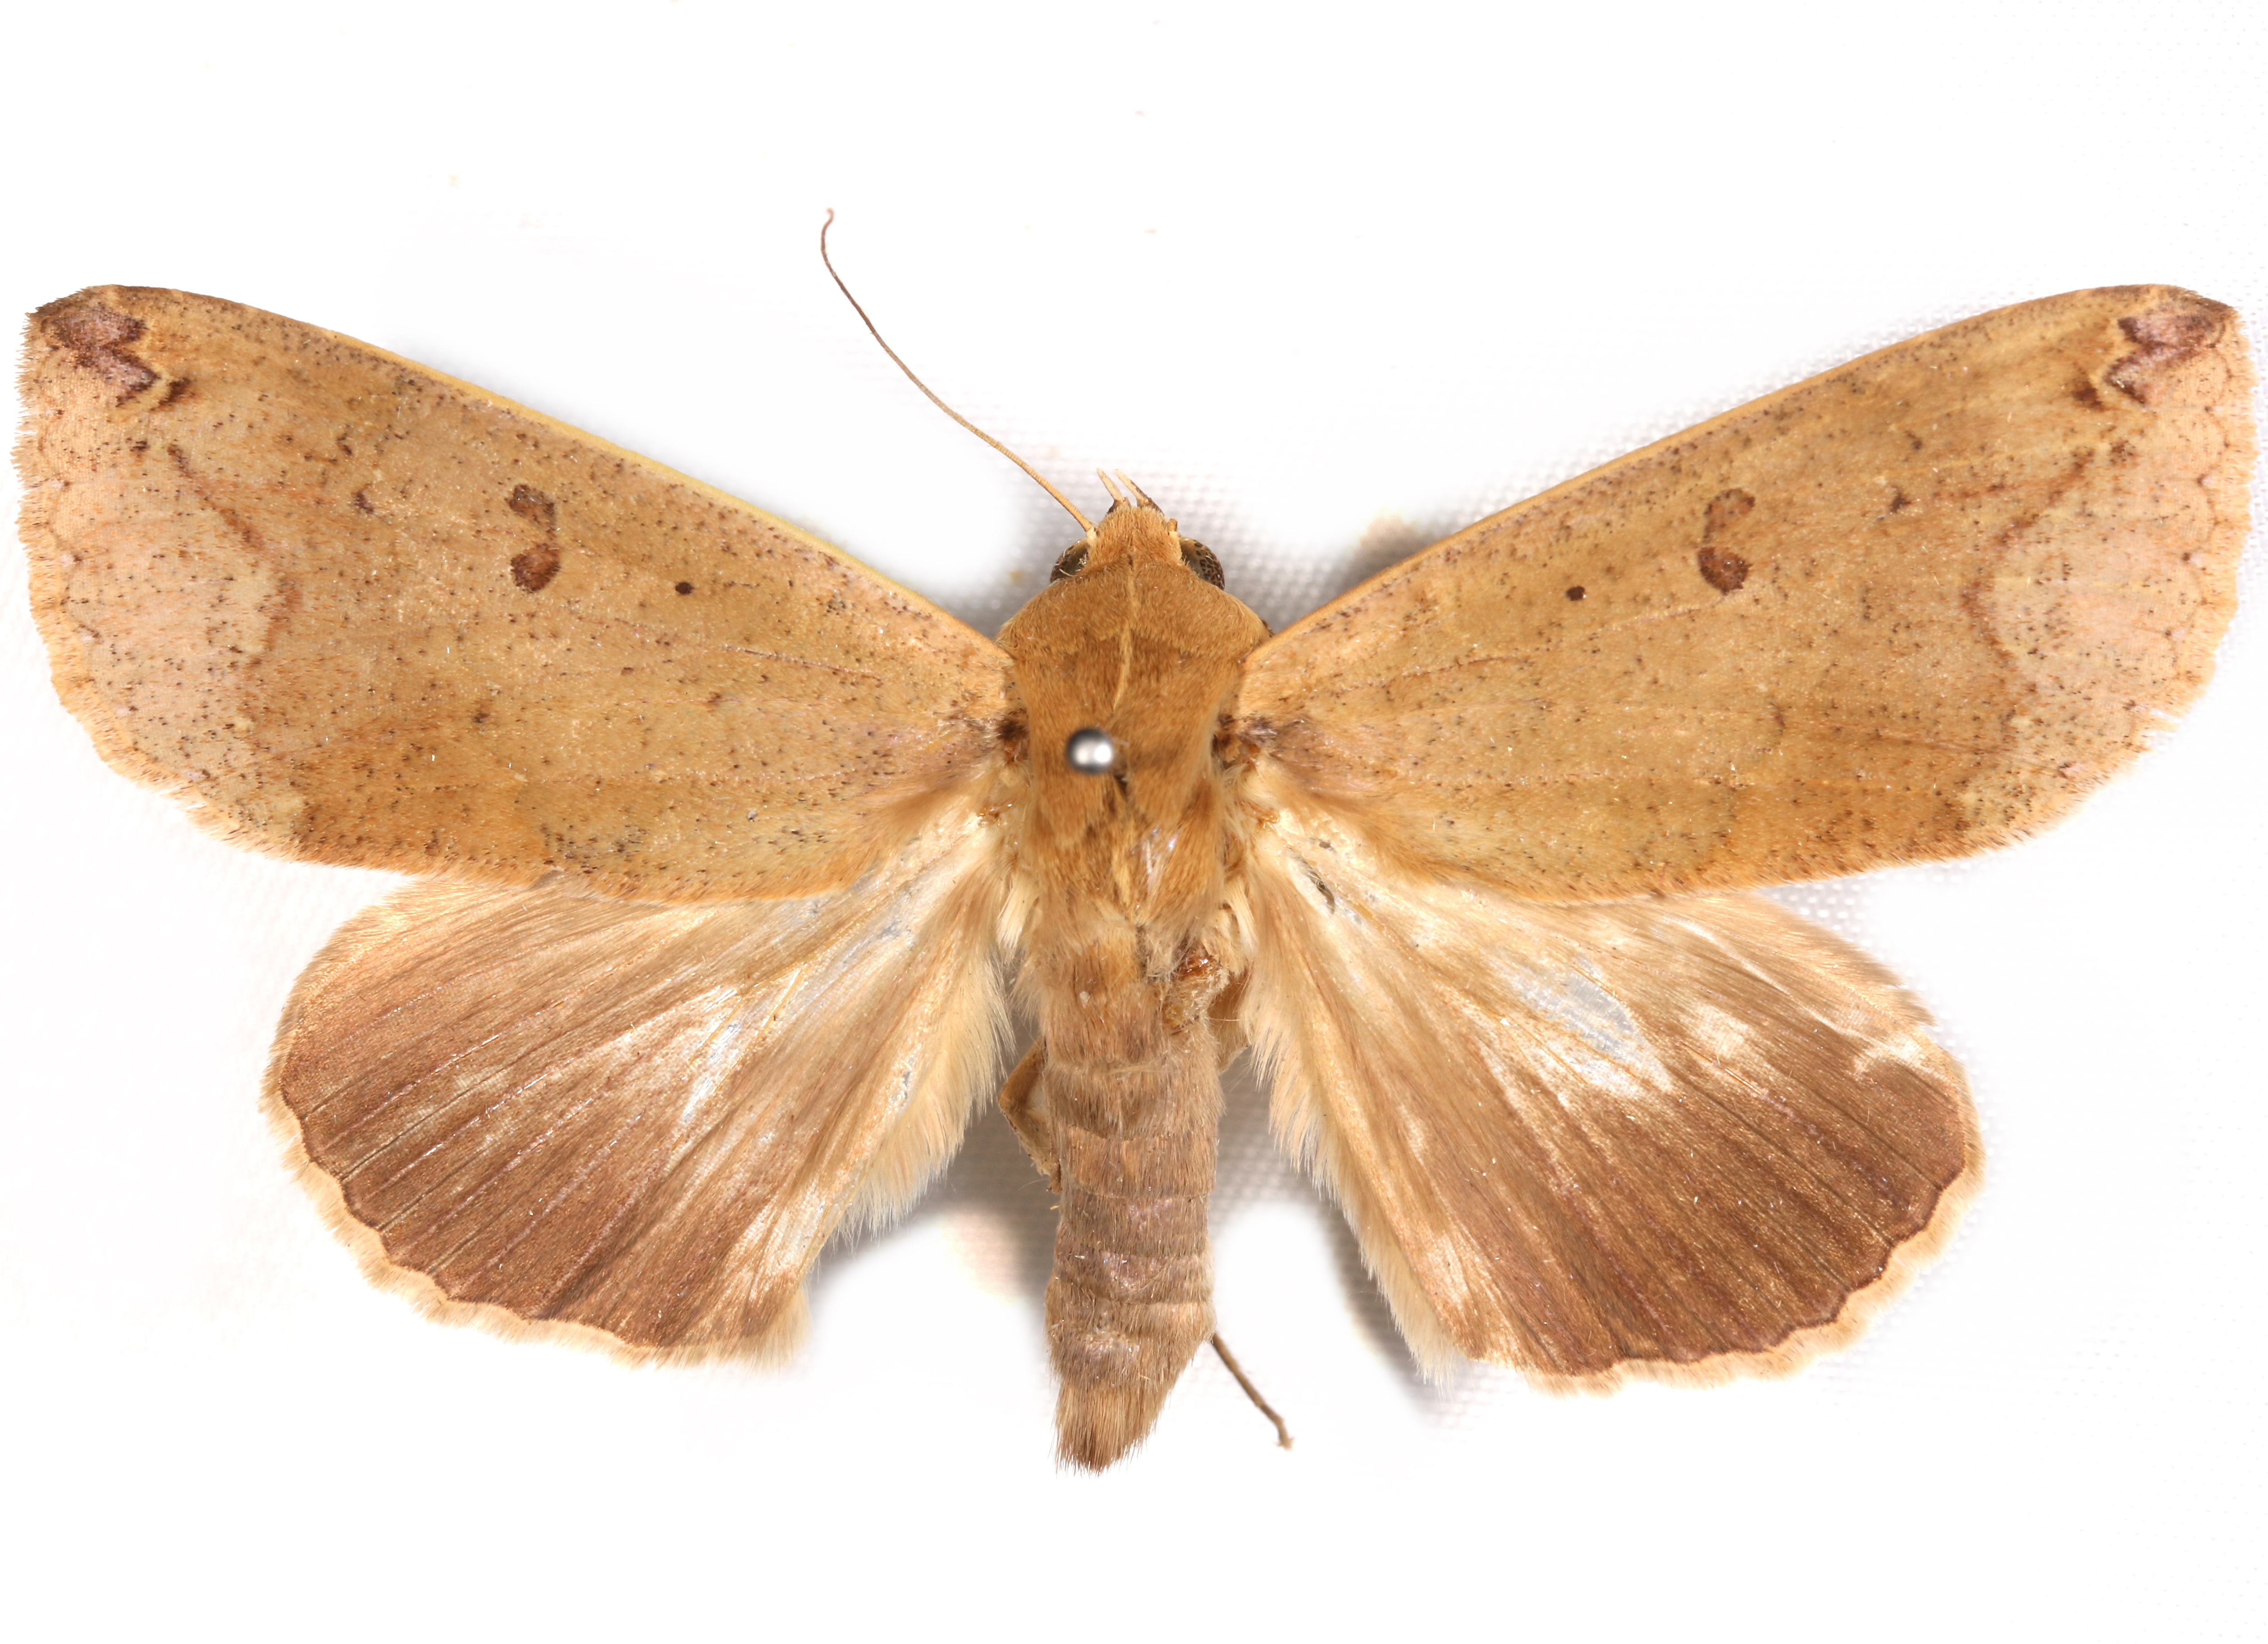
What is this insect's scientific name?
Anua nocturnia
